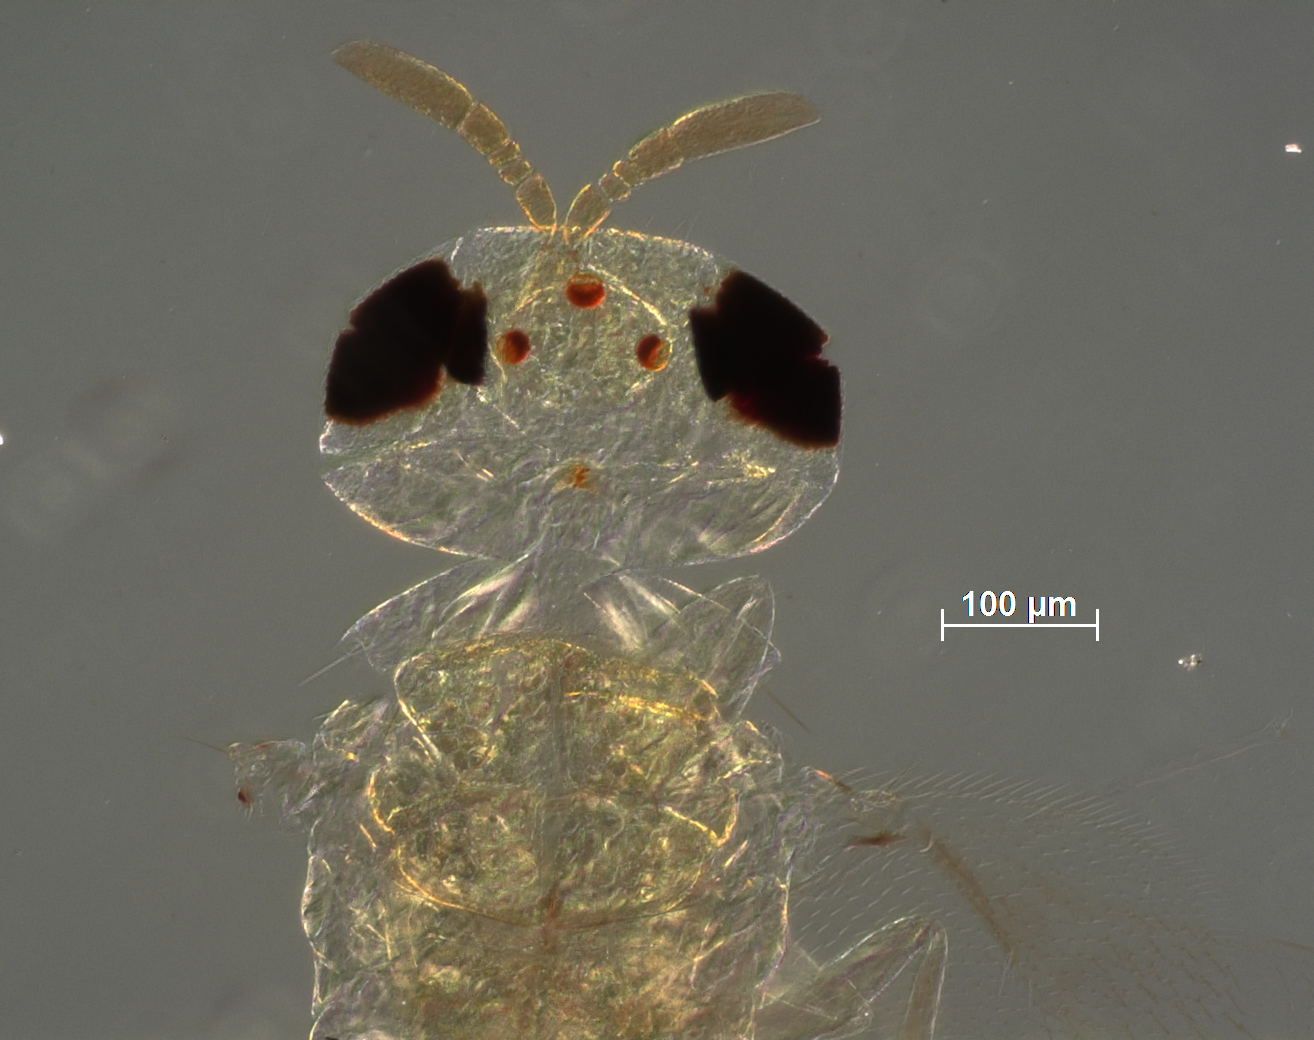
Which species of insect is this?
Aphelinus limonus
